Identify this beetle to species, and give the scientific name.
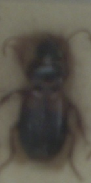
Masoreus wetterhallii
